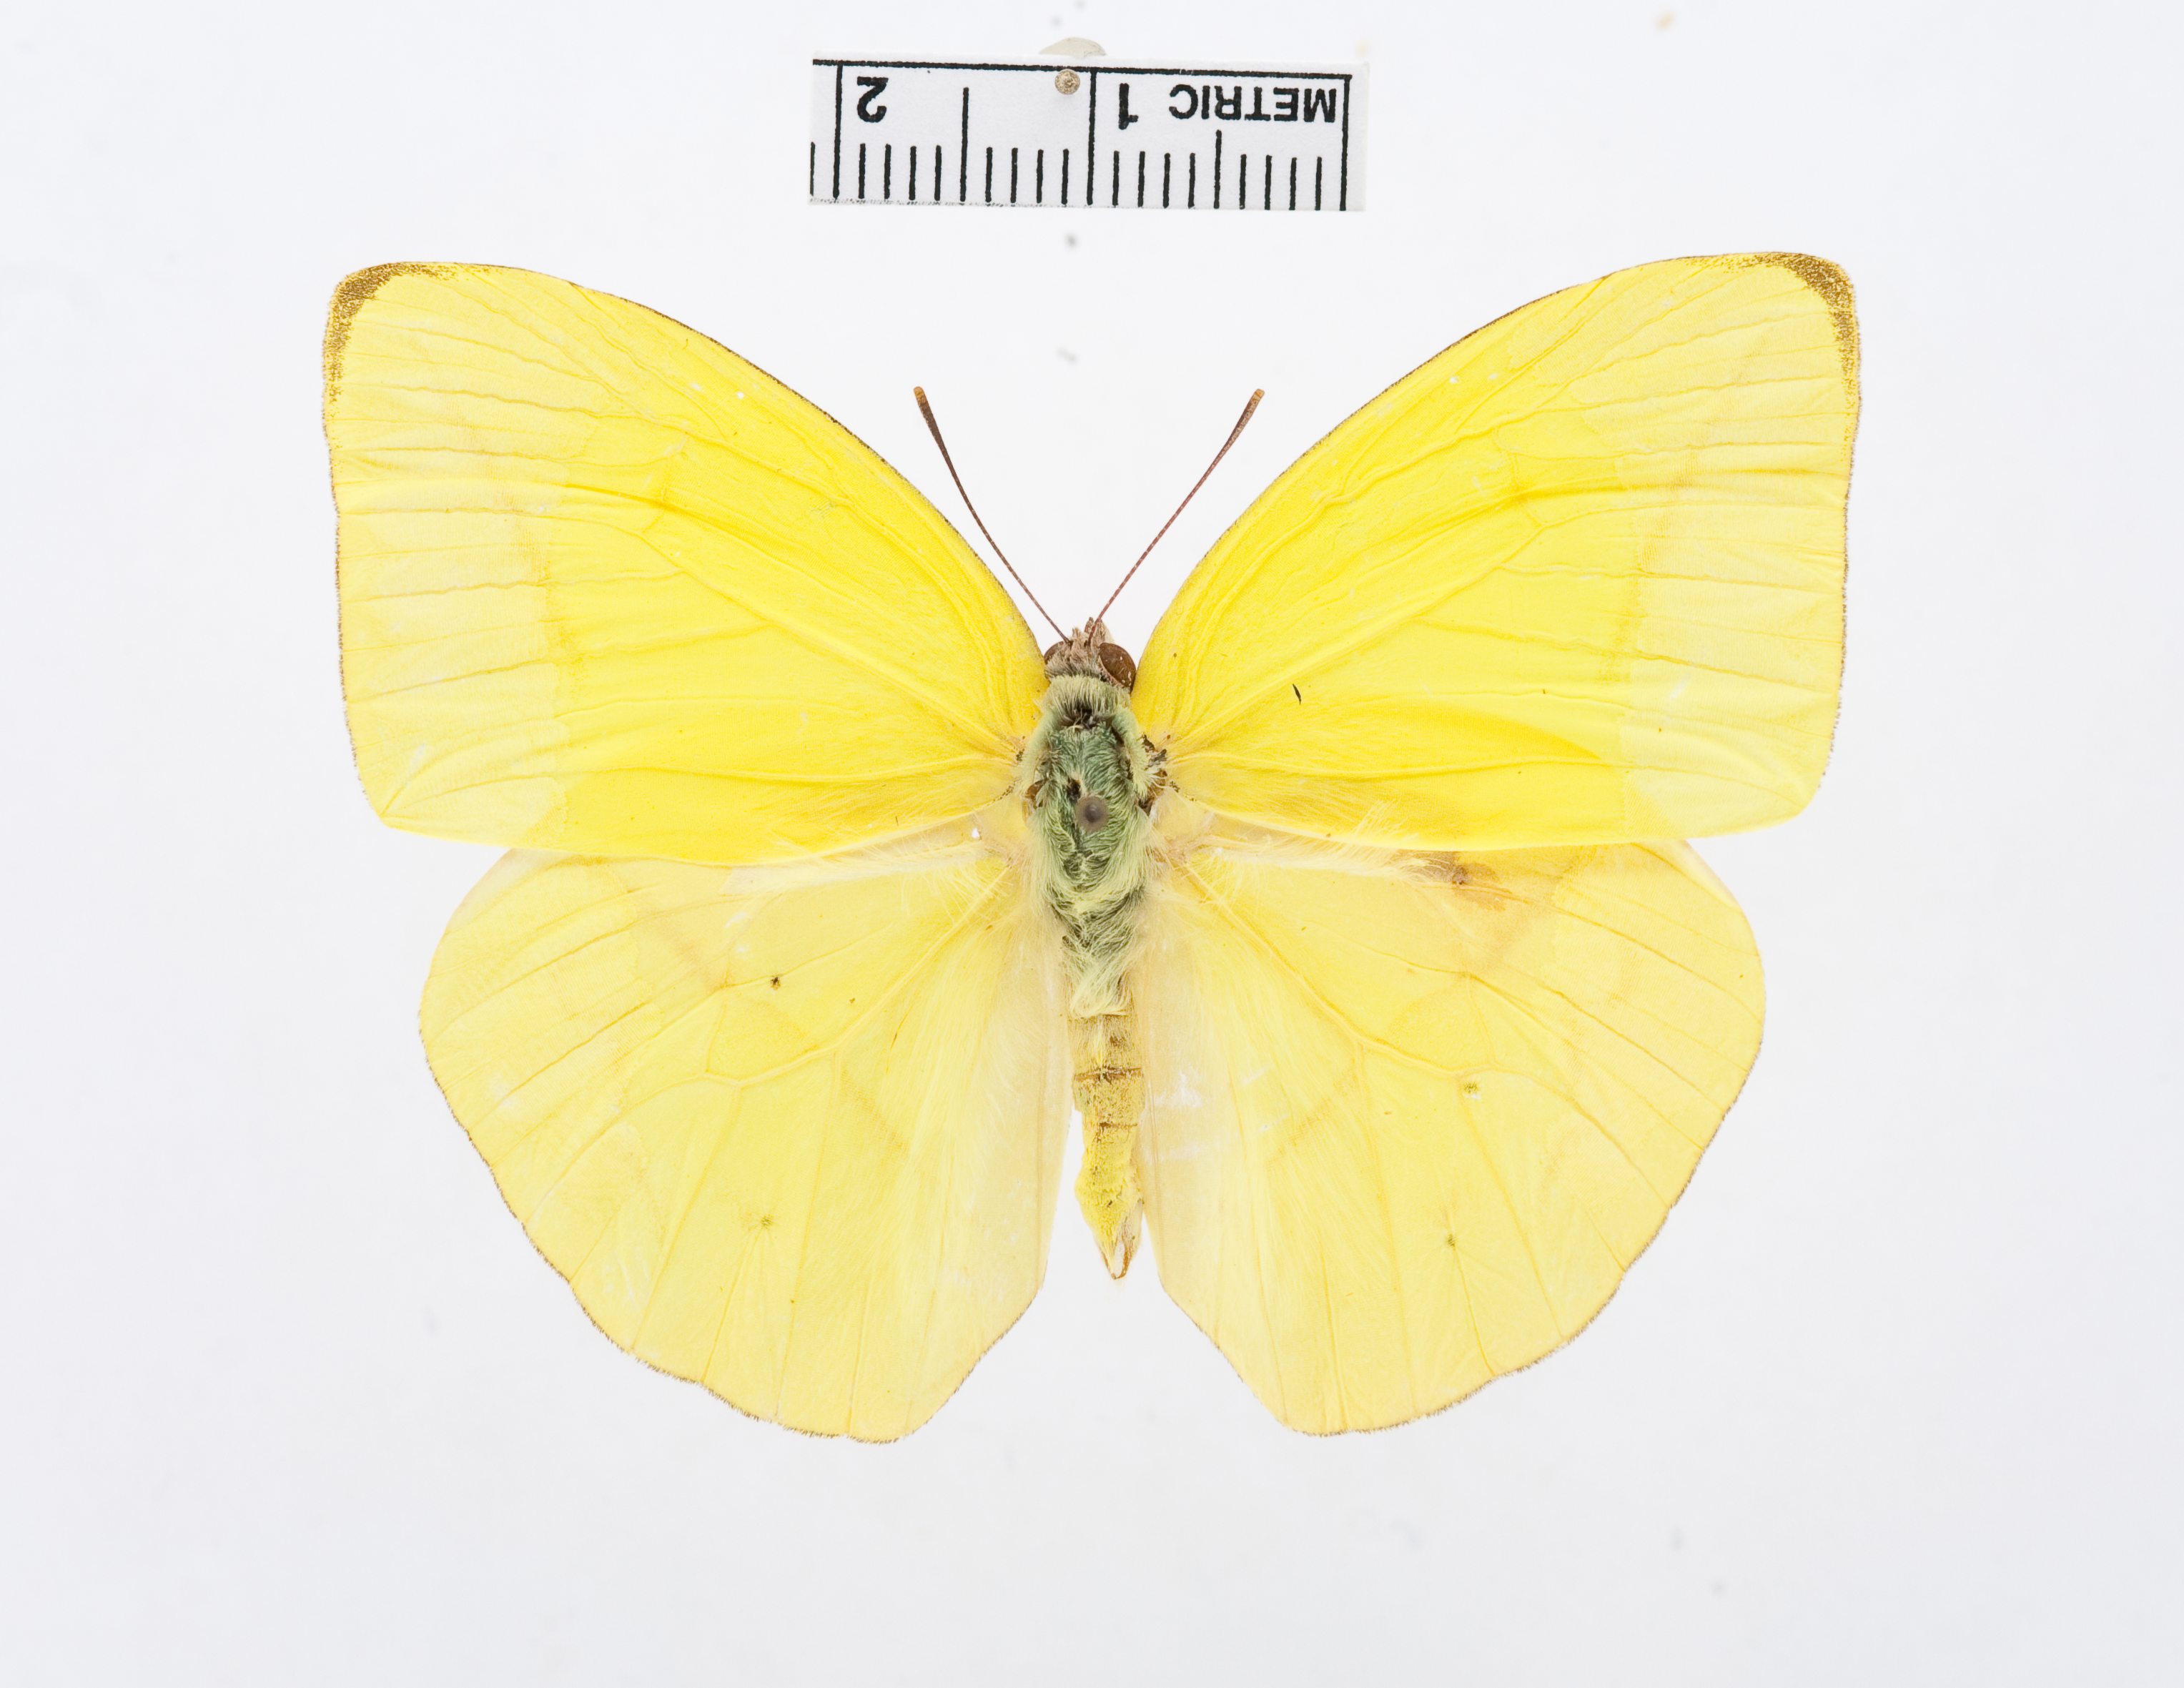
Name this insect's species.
Rhabdodryas trite
